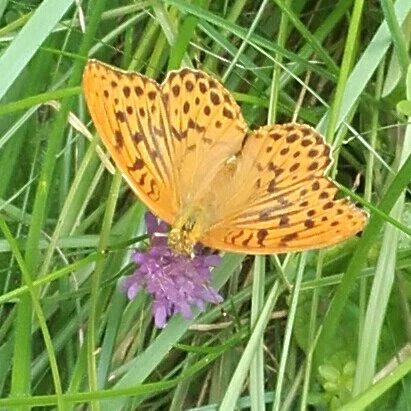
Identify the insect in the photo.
Argynnis paphia
